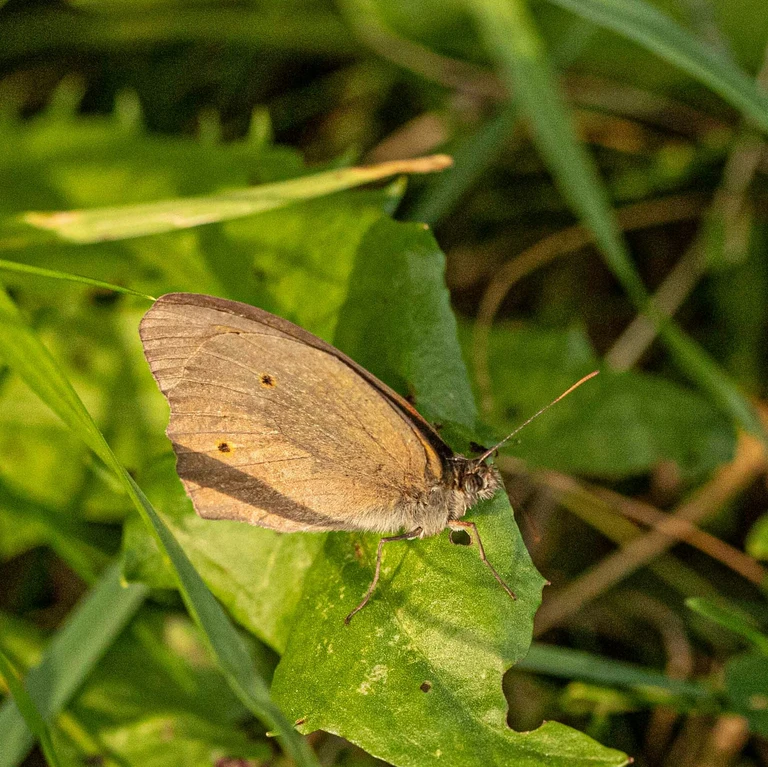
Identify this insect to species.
Maniola jurtina
